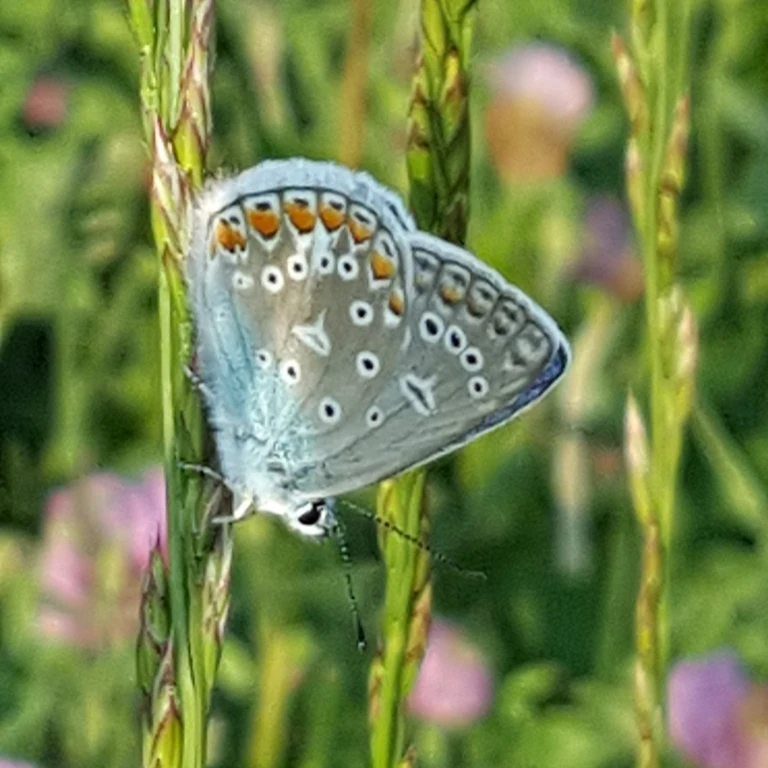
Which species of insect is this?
Polyommatus icarus
